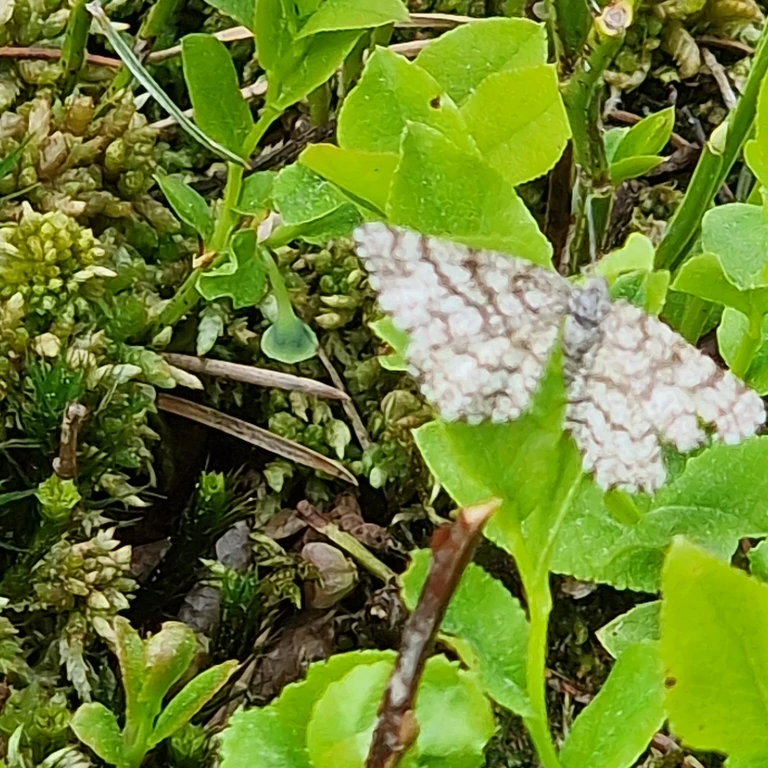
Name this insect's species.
Ematurga atomaria
